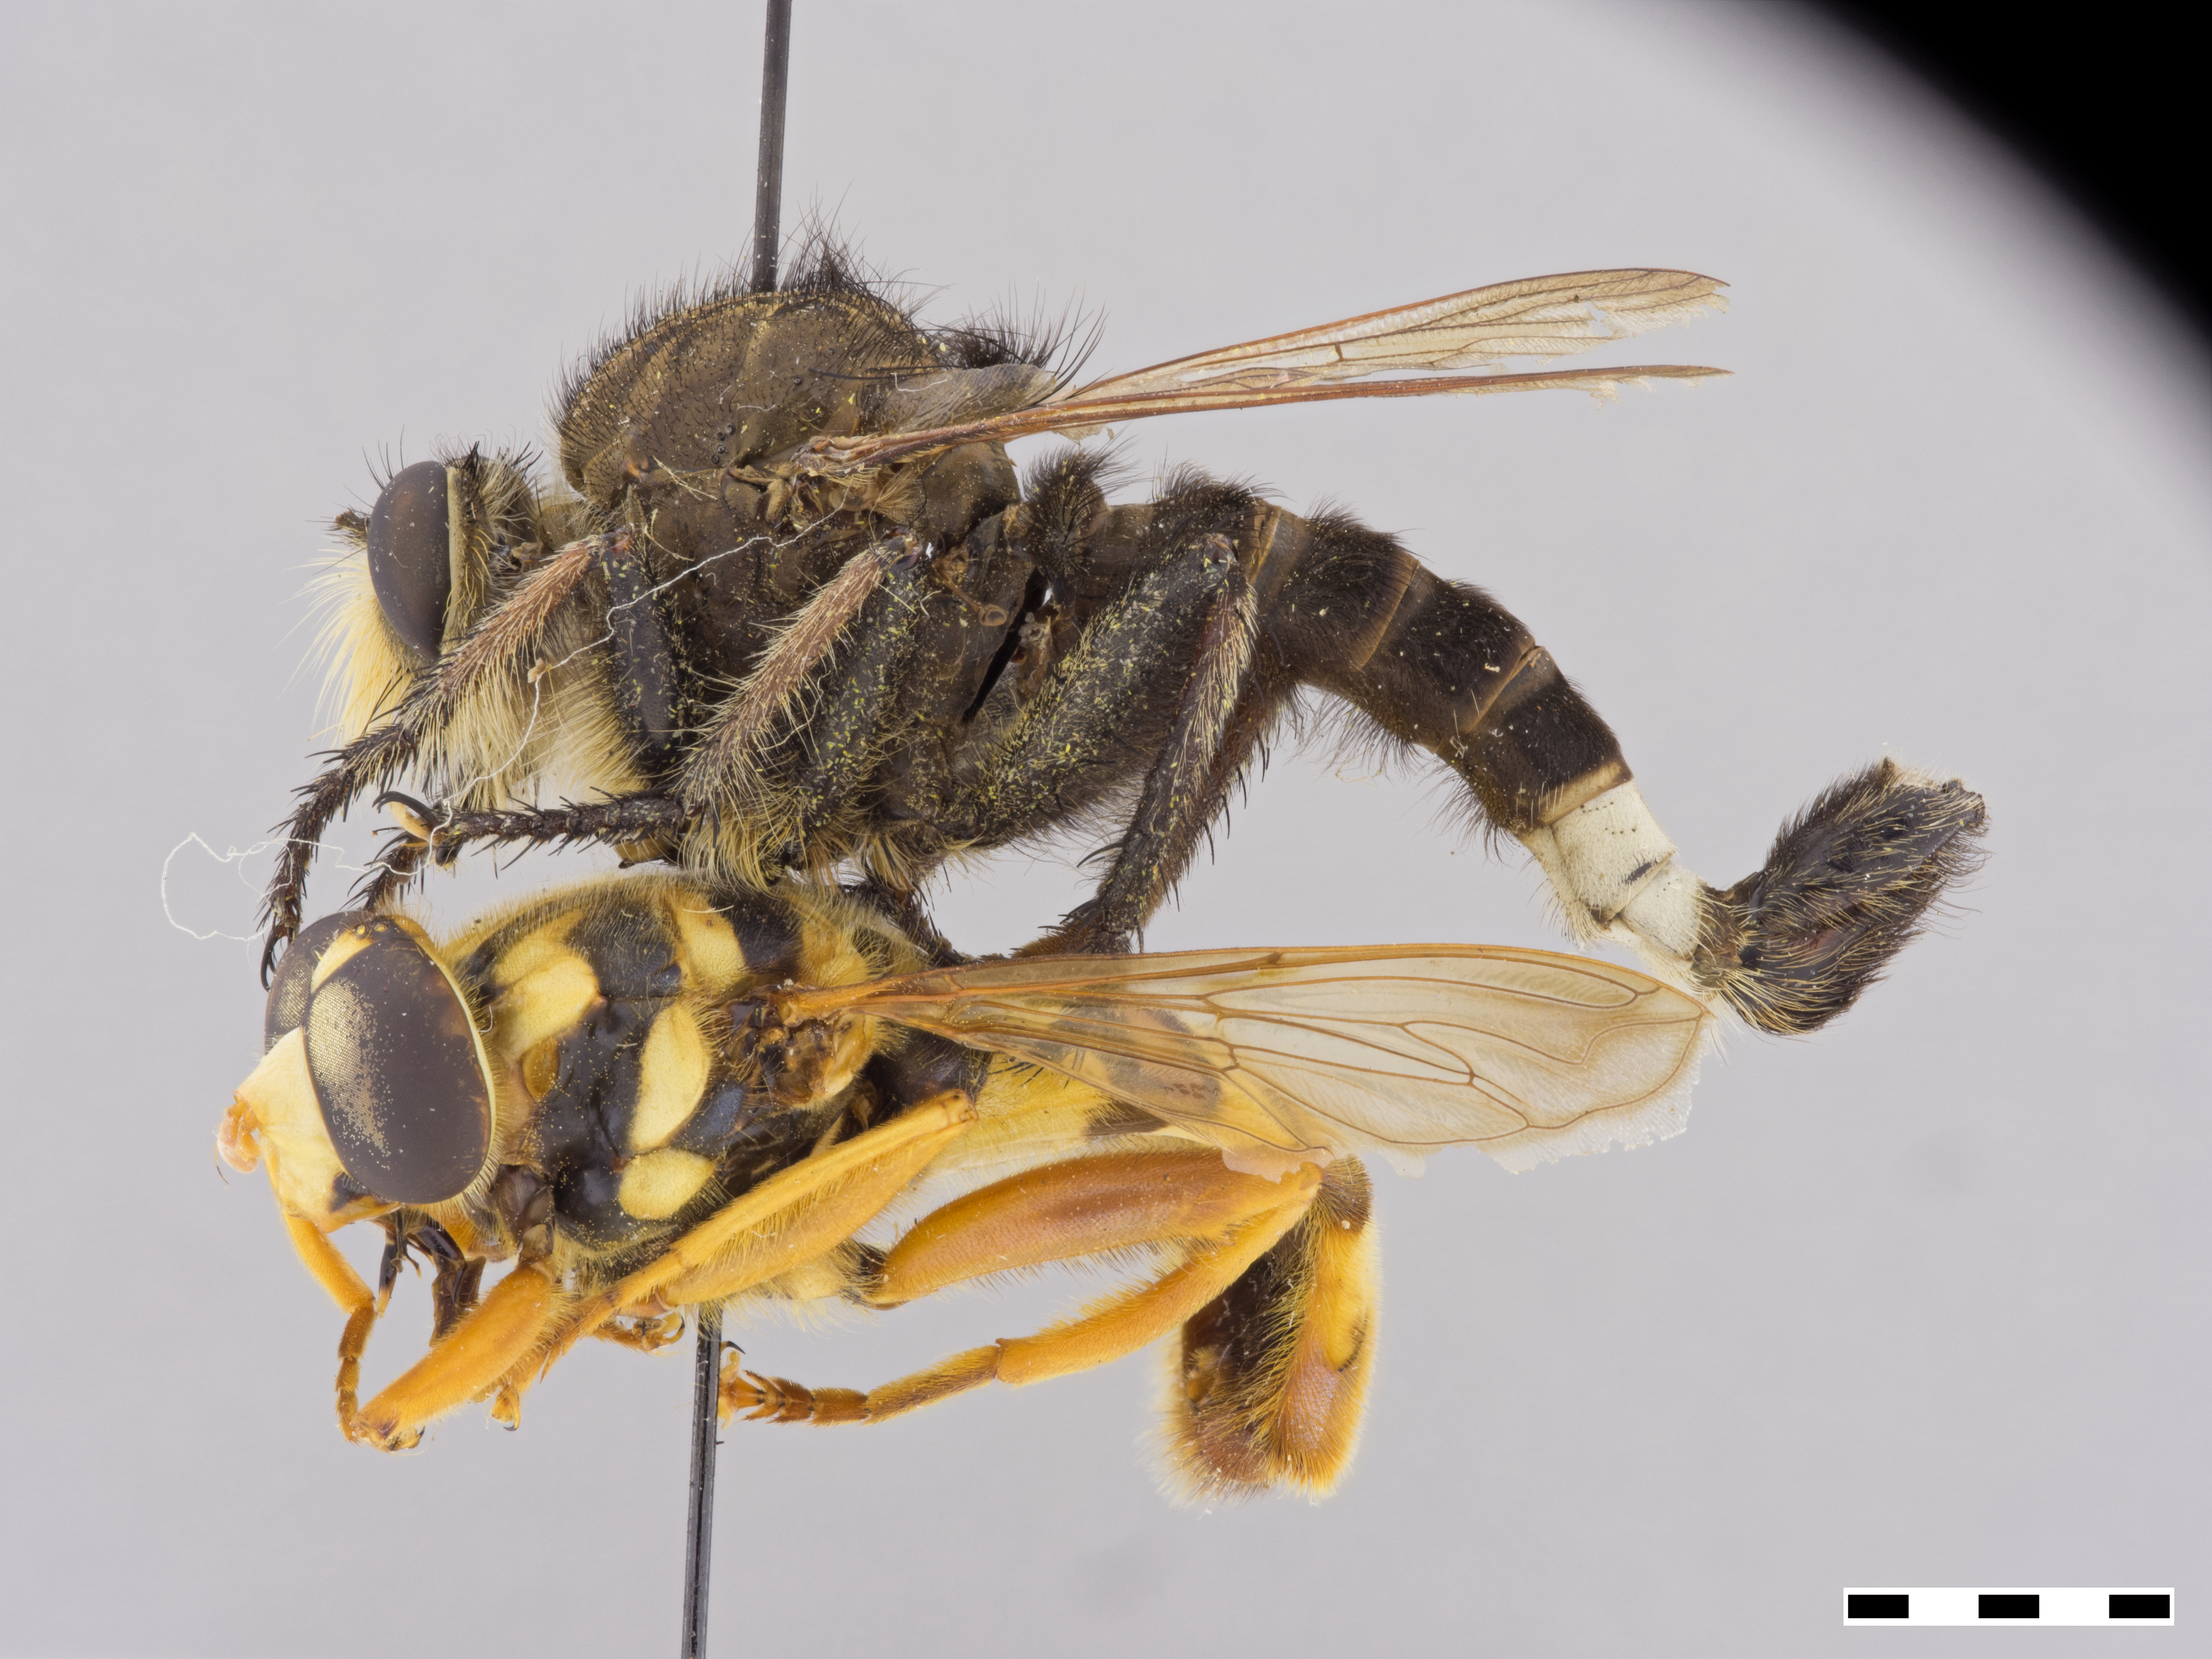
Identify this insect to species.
Efferia pogonias
